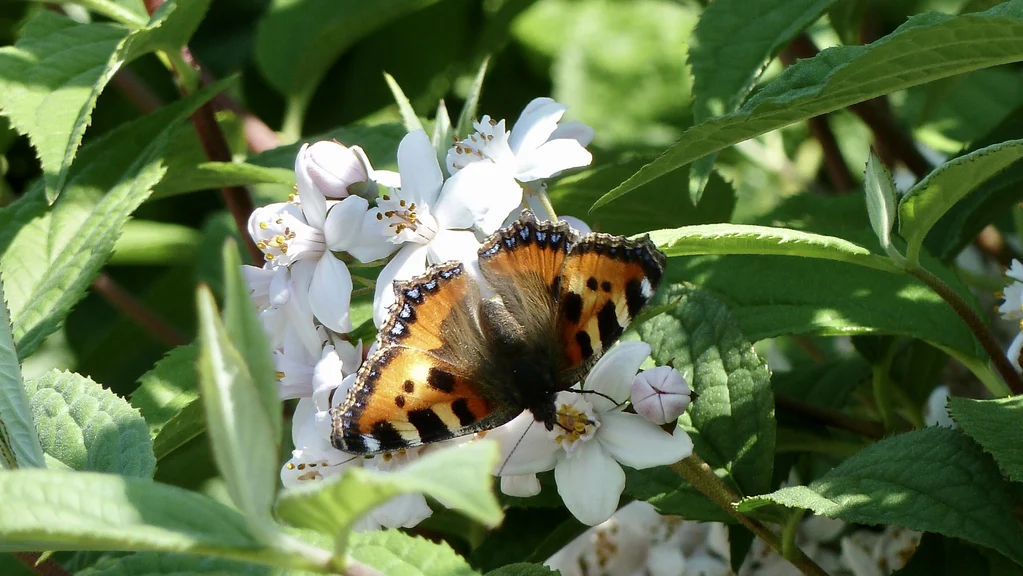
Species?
Aglais urticae
